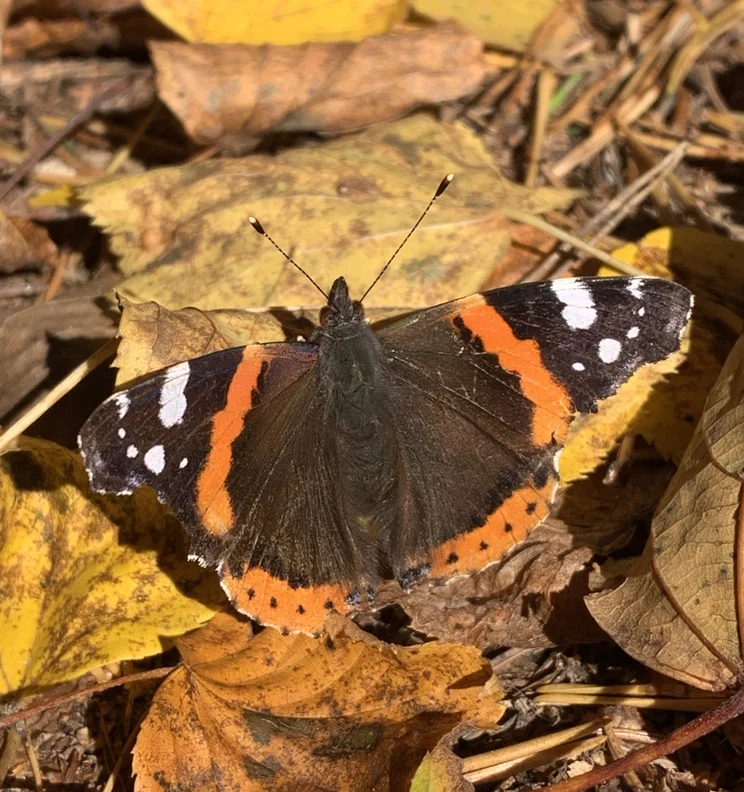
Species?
Vanessa atalanta
